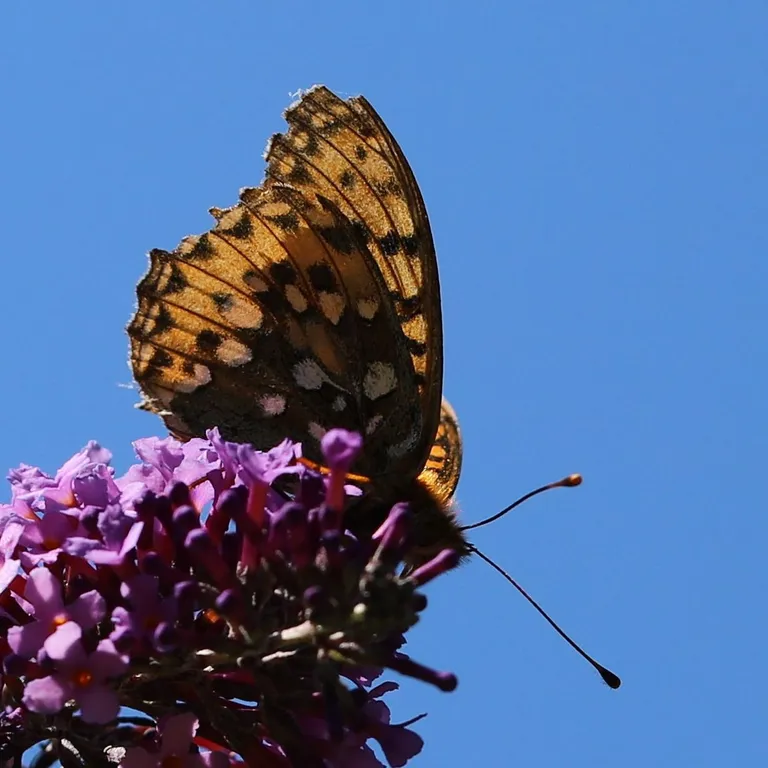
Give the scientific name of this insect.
Speyeria aglaja
